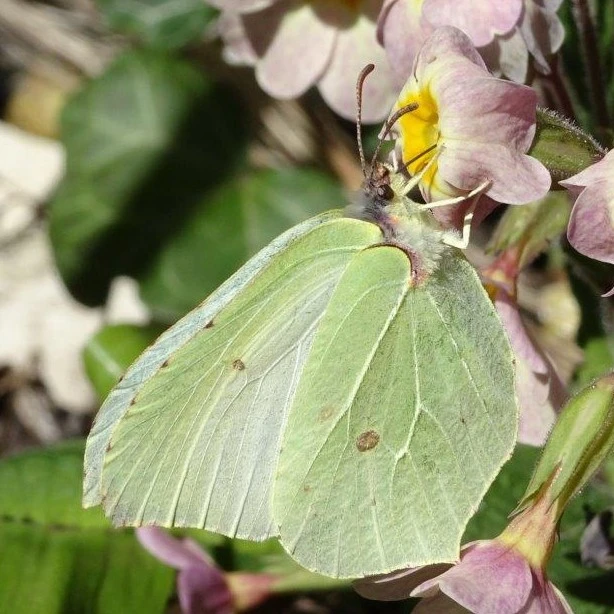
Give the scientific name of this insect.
Gonepteryx rhamni
